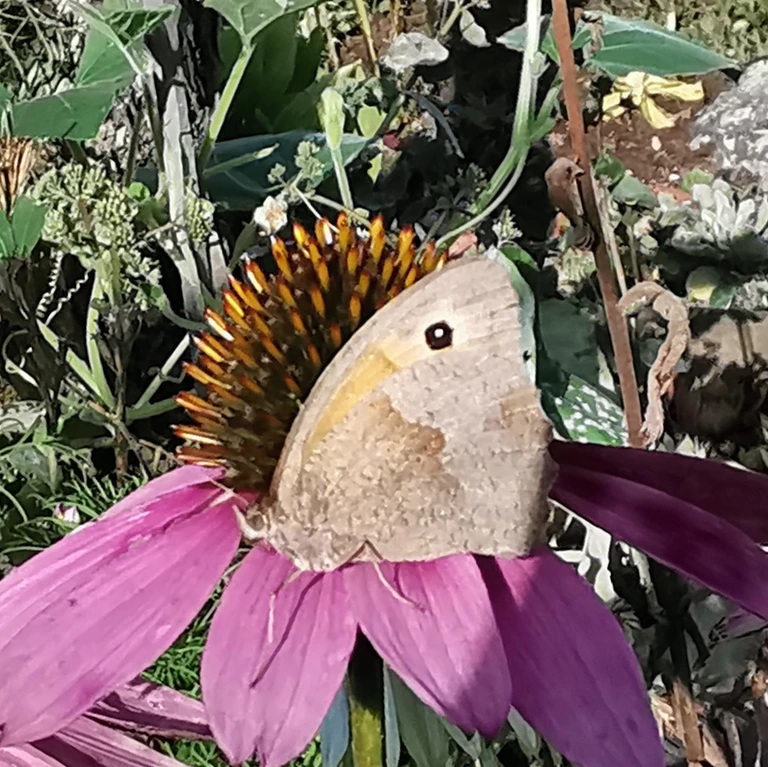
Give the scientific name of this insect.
Maniola jurtina
